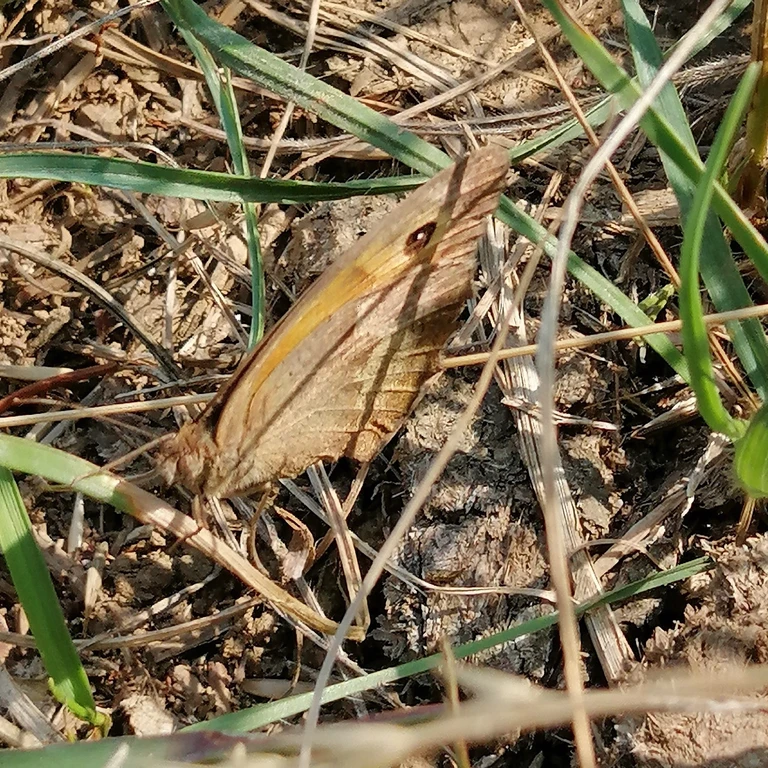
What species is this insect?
Maniola jurtina
